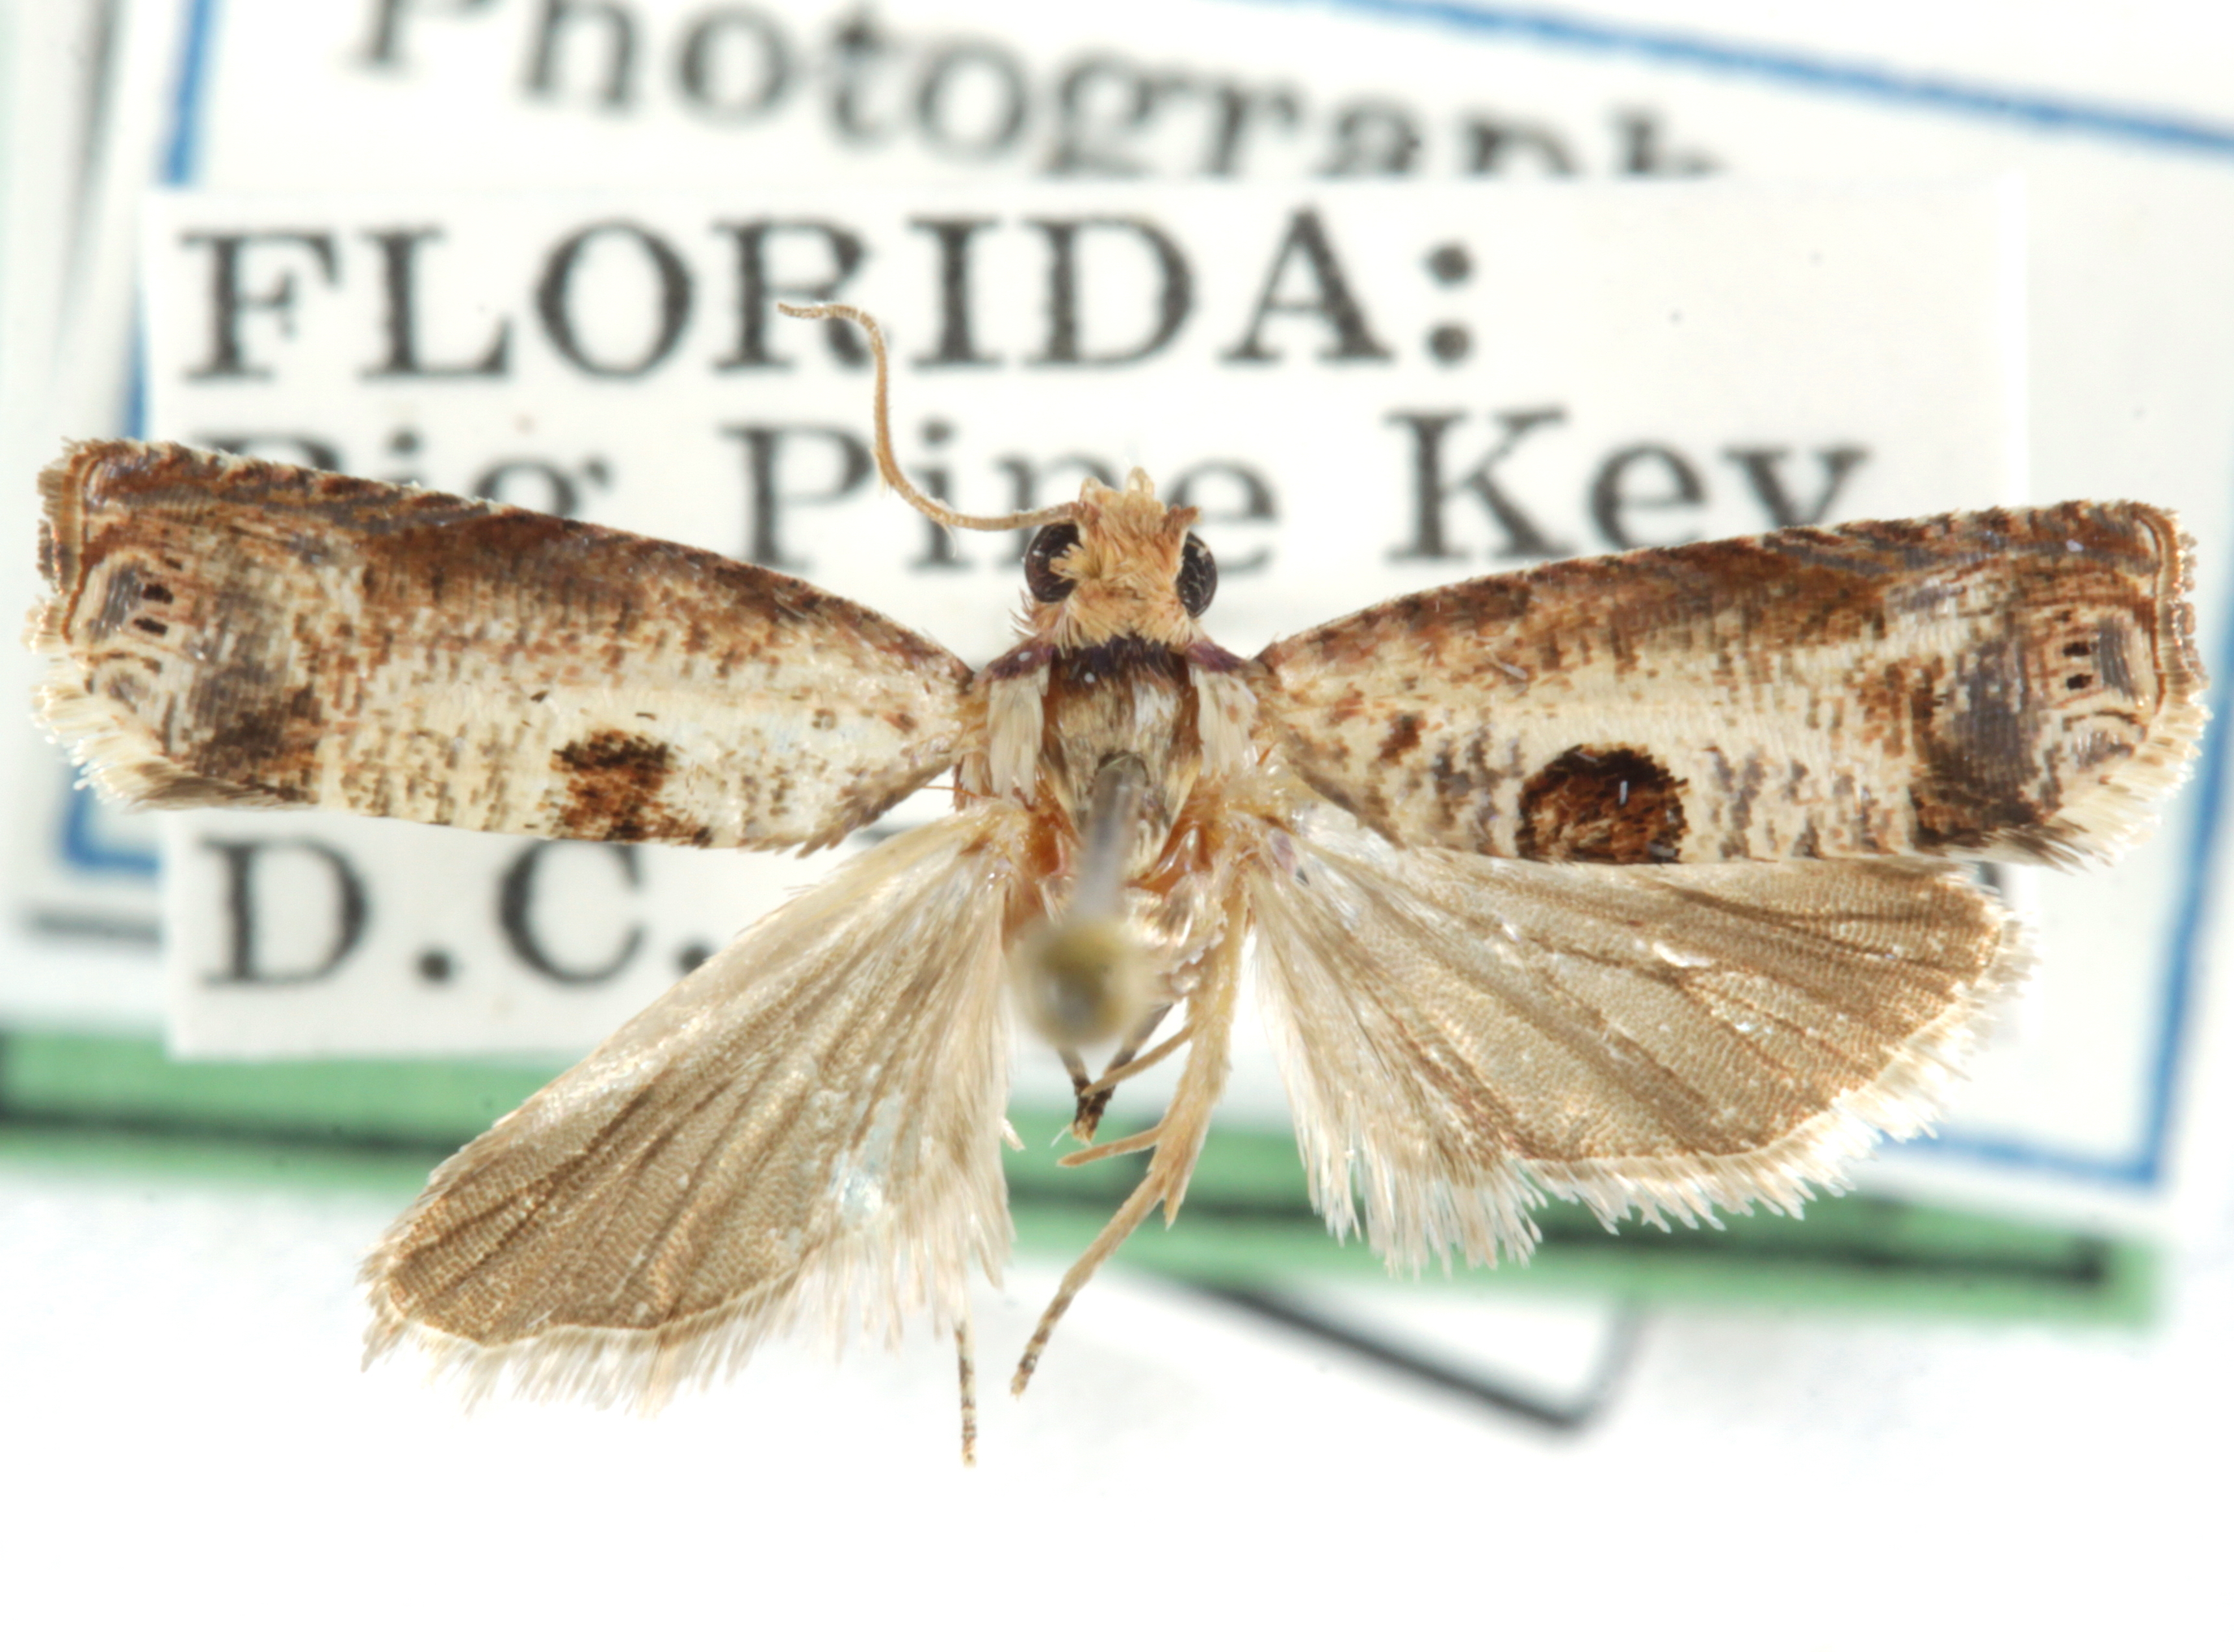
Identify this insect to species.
Episimus augmentana
